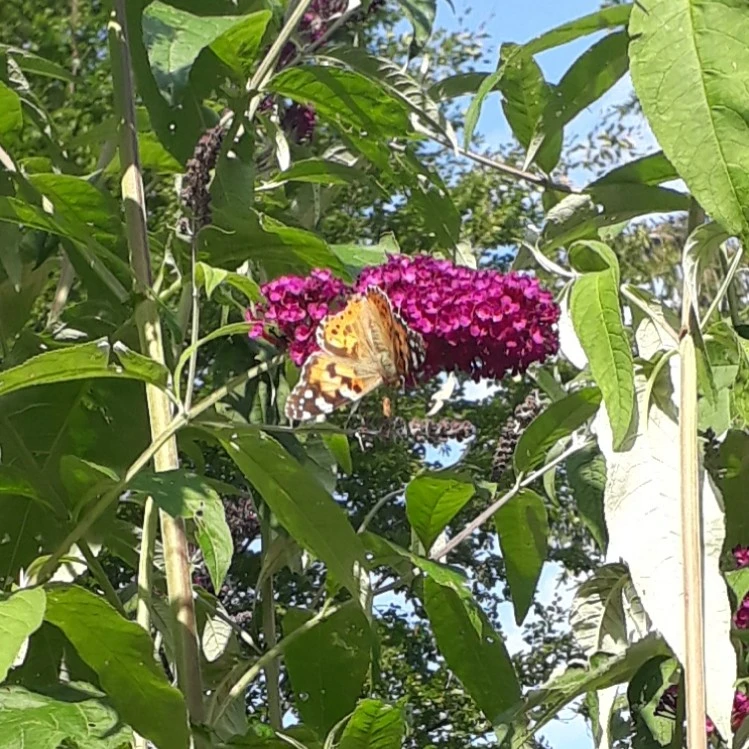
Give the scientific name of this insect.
Vanessa cardui
